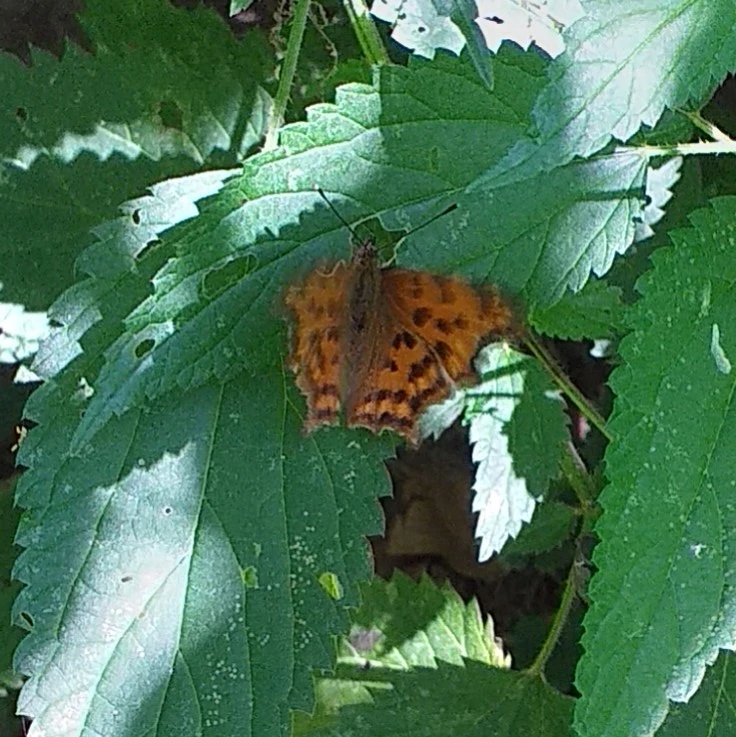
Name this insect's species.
Polygonia c-album
